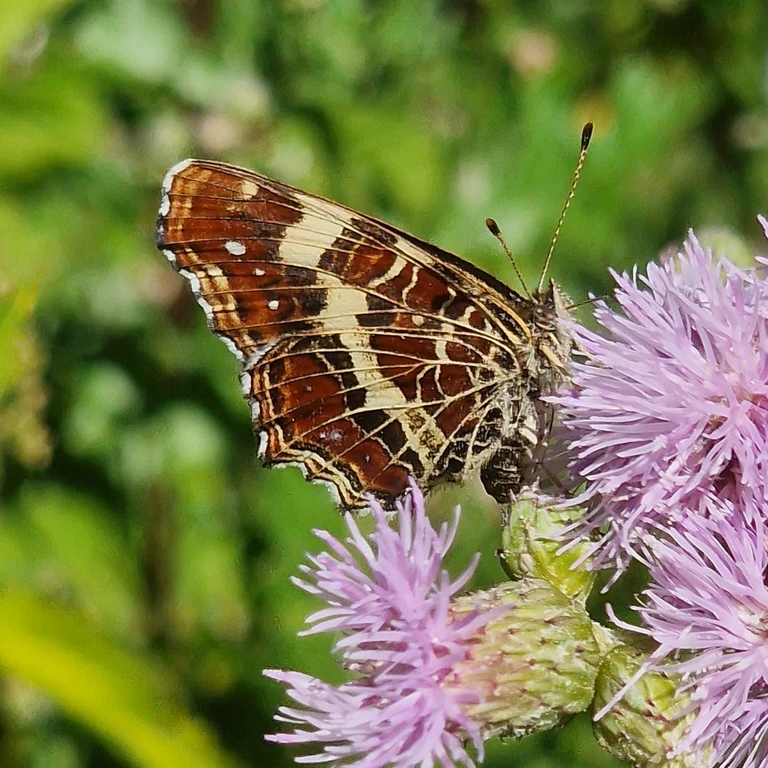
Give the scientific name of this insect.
Araschnia levana
